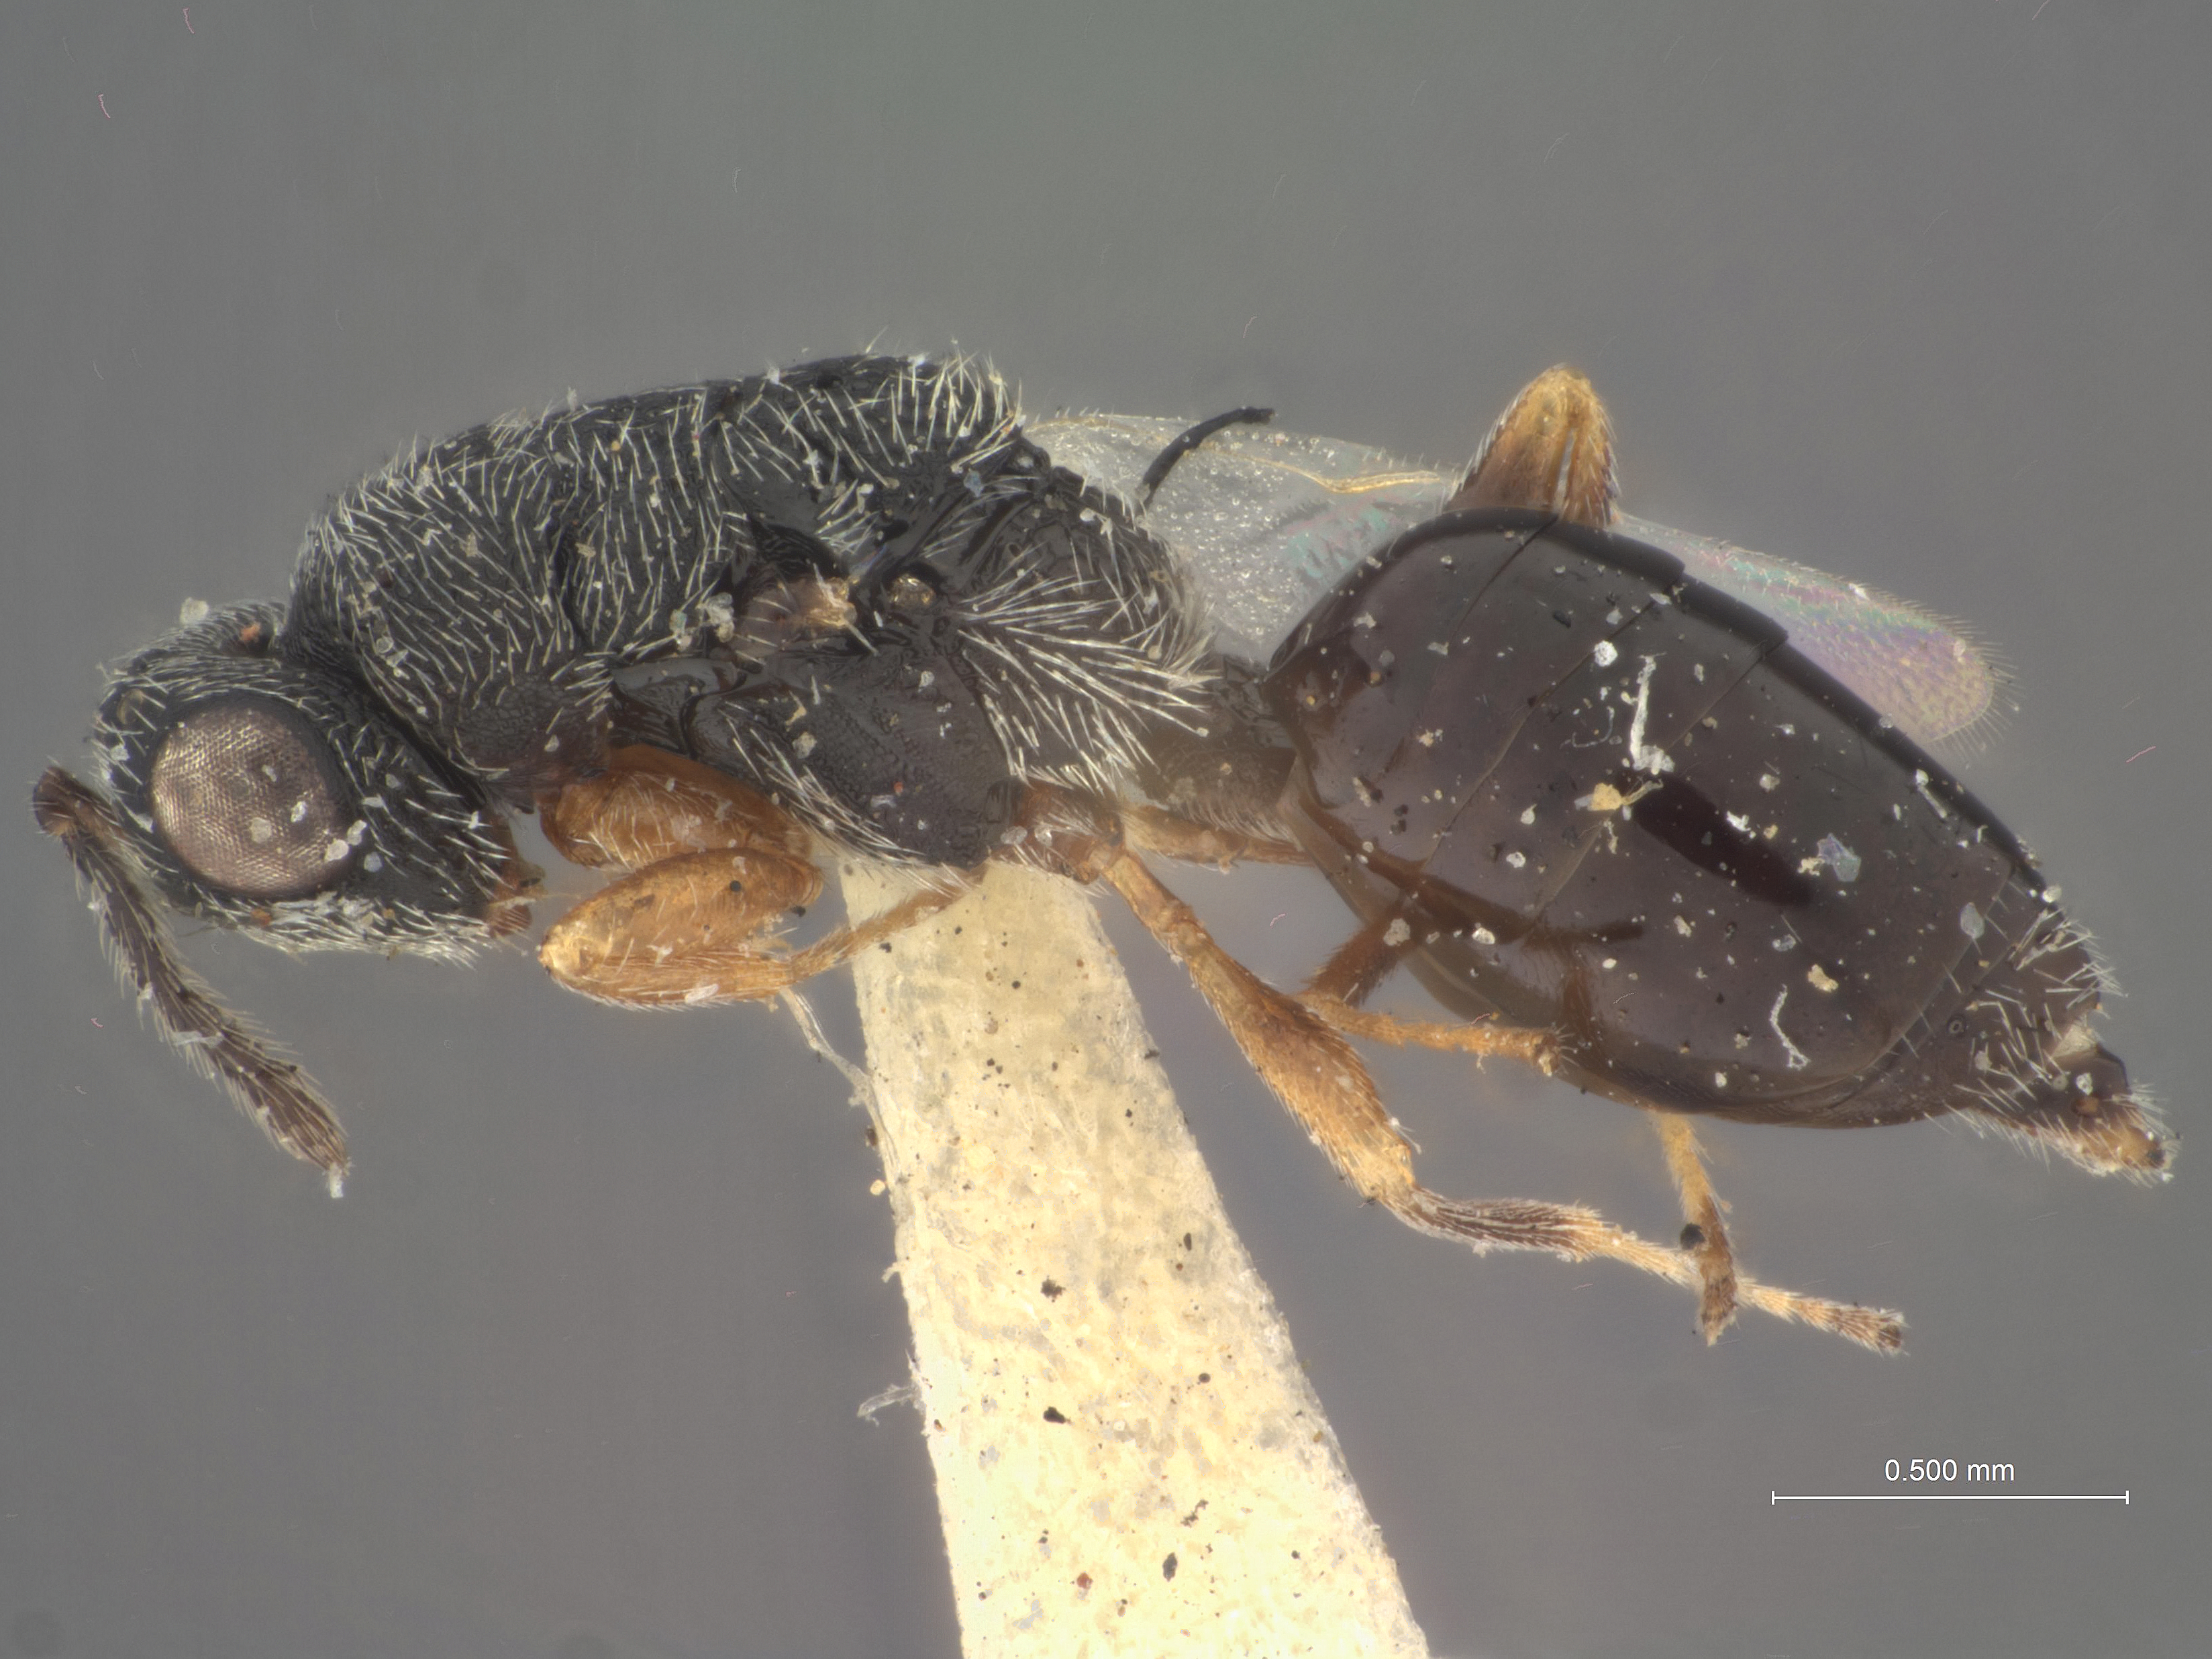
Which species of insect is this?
Eurytoma pater
